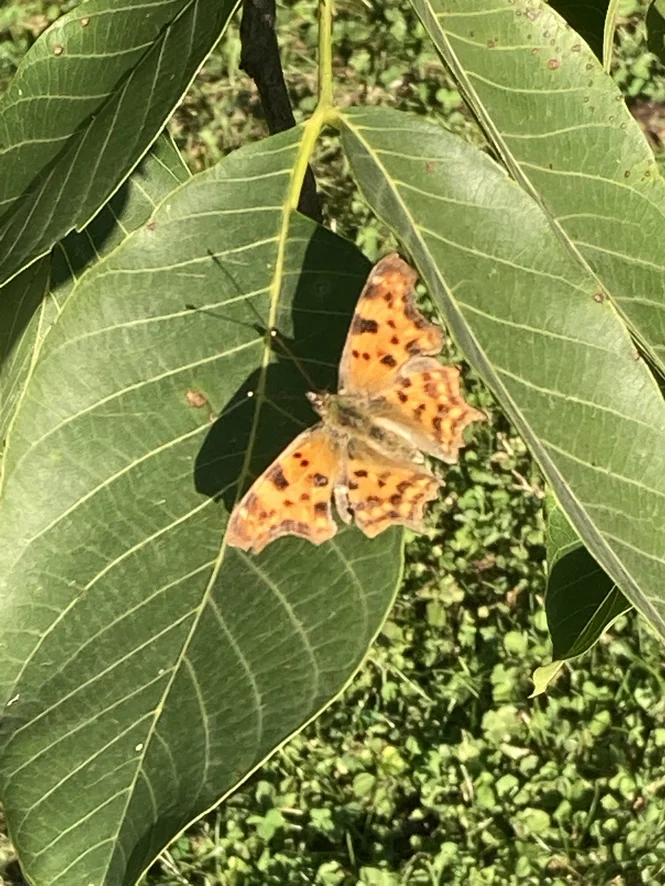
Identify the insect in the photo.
Polygonia c-album
